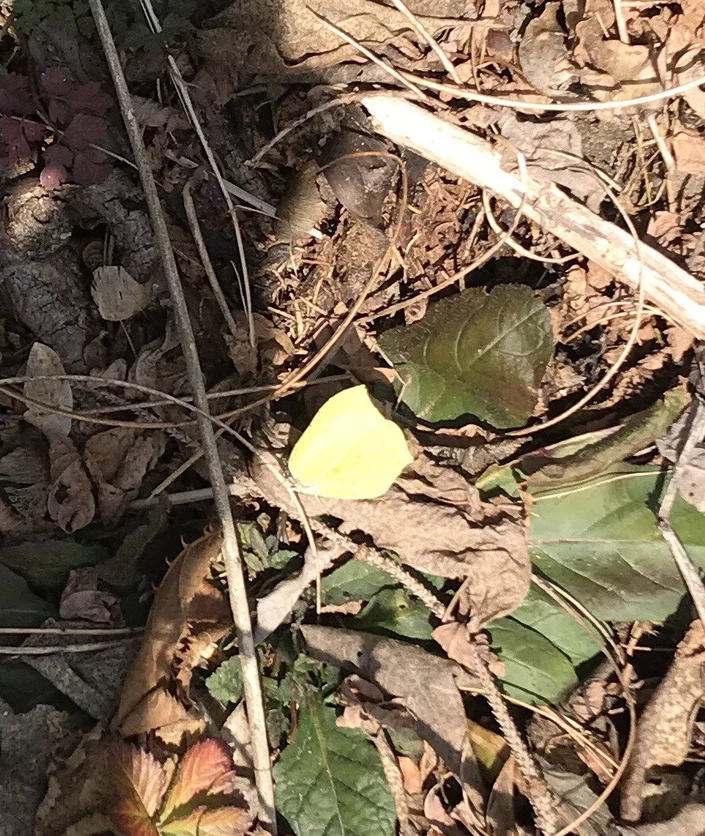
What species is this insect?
Gonepteryx rhamni
